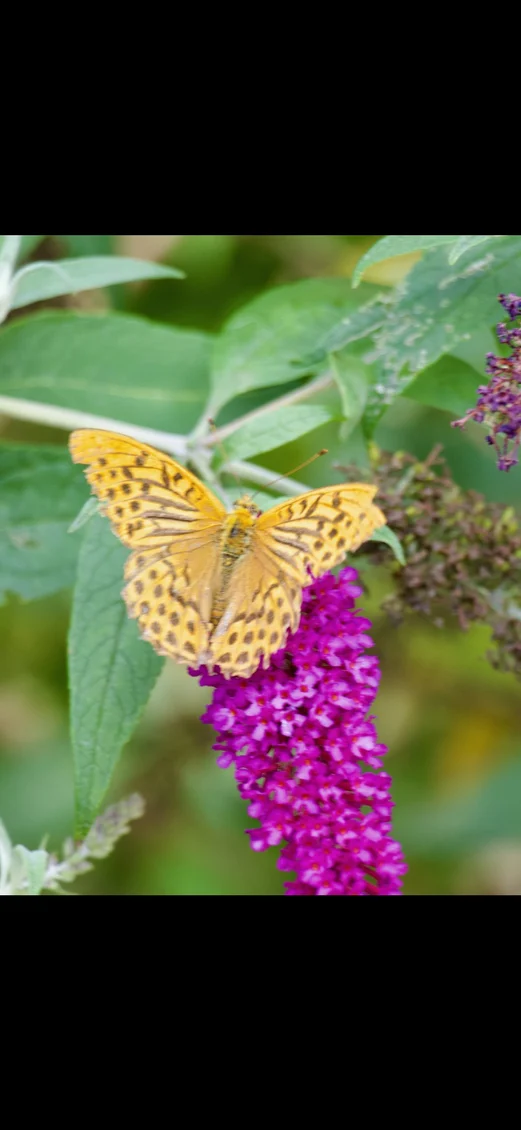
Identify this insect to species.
Argynnis paphia
